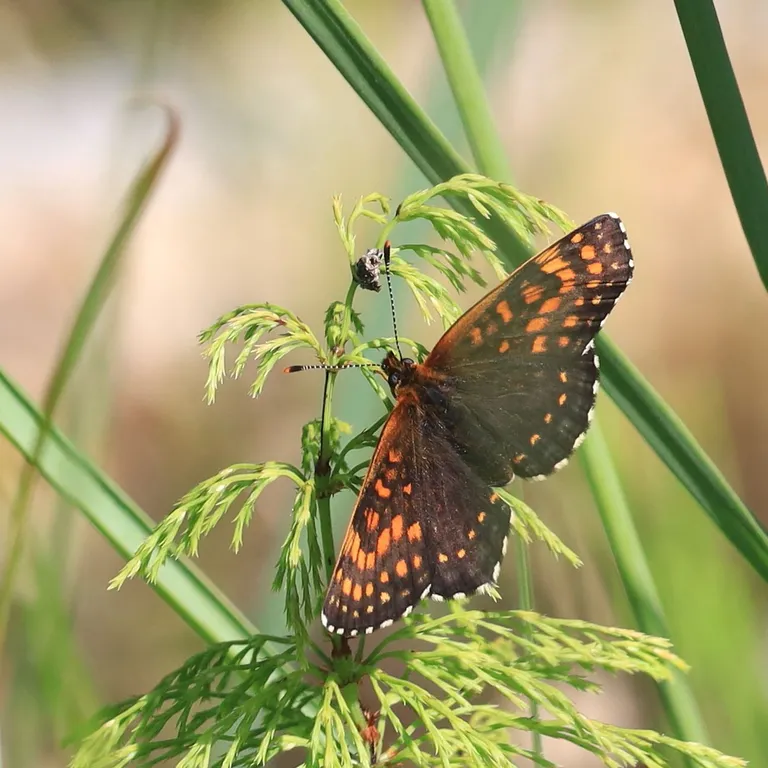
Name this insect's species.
Melitaea diamina
